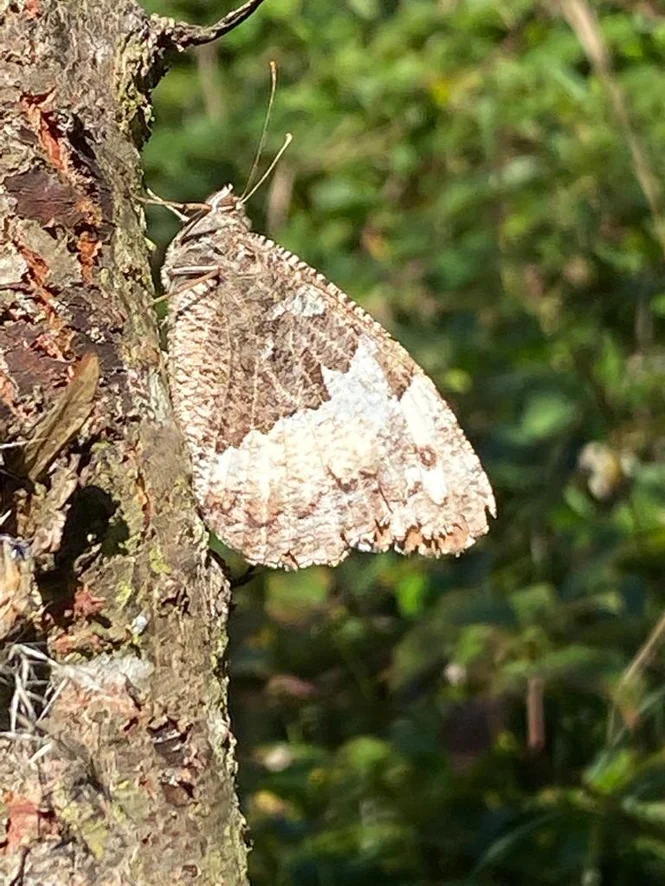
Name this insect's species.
Brintesia circe
